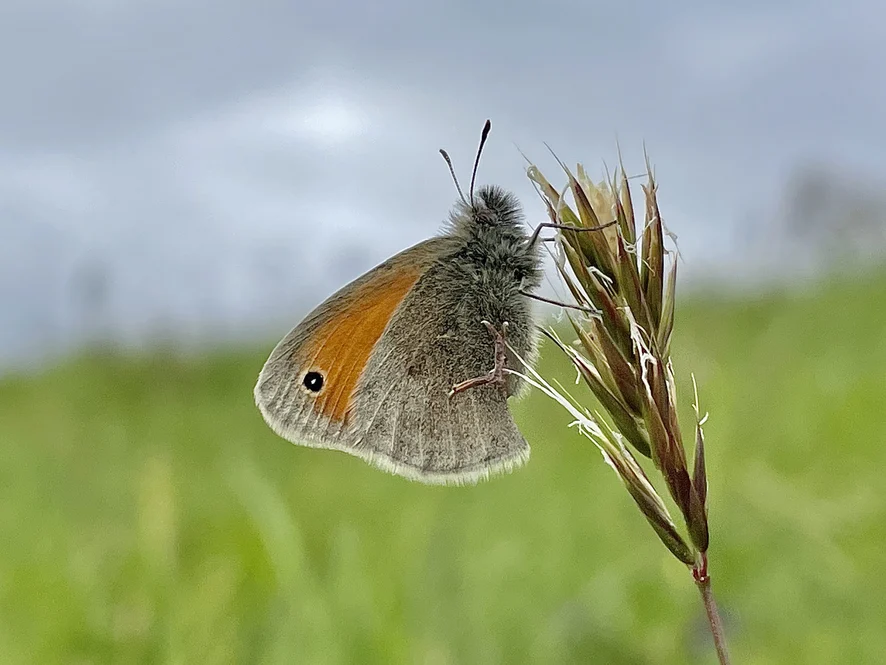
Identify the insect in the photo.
Coenonympha pamphilus
